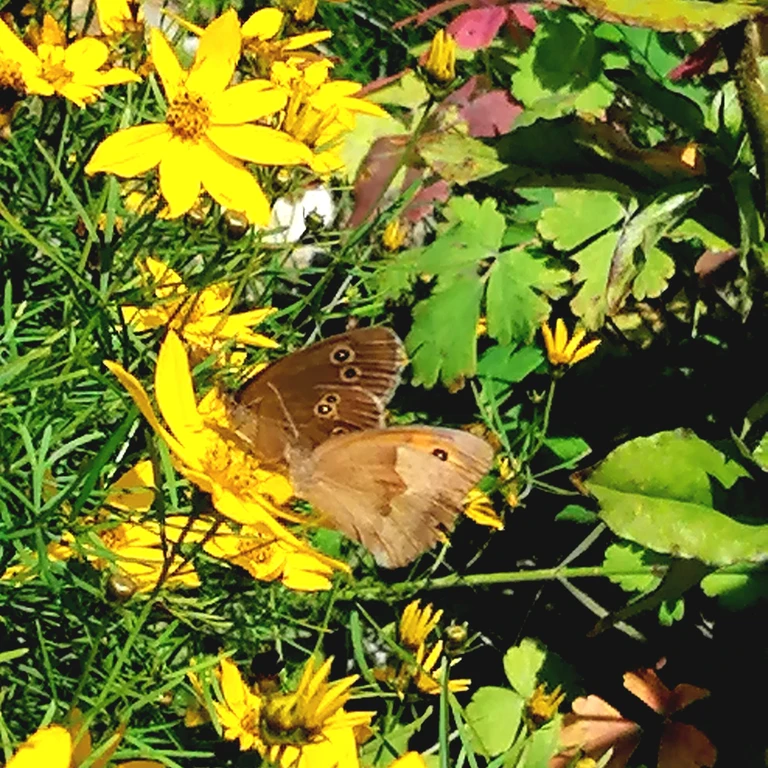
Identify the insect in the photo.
Aphantopus hyperantus
